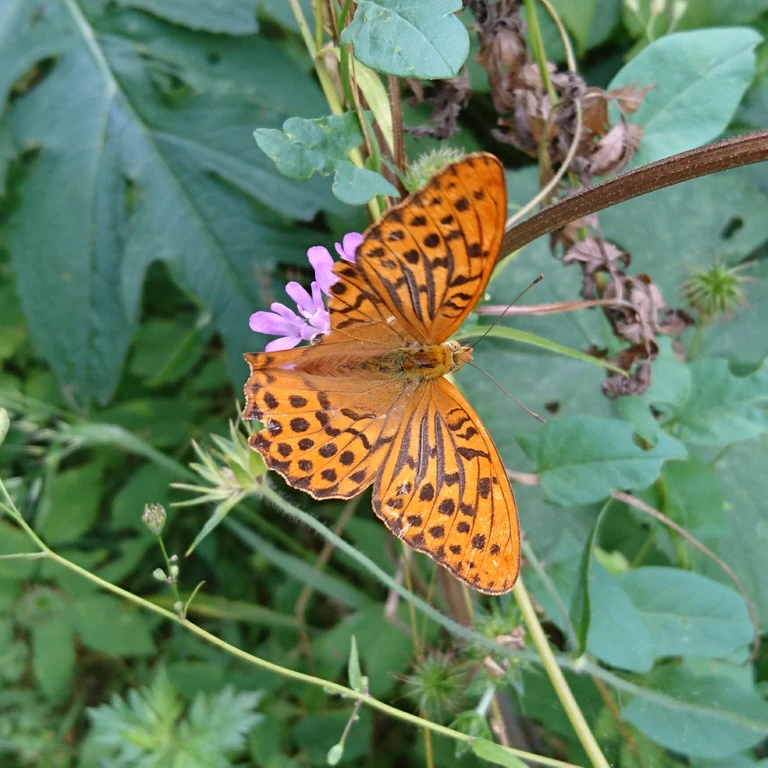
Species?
Argynnis paphia
